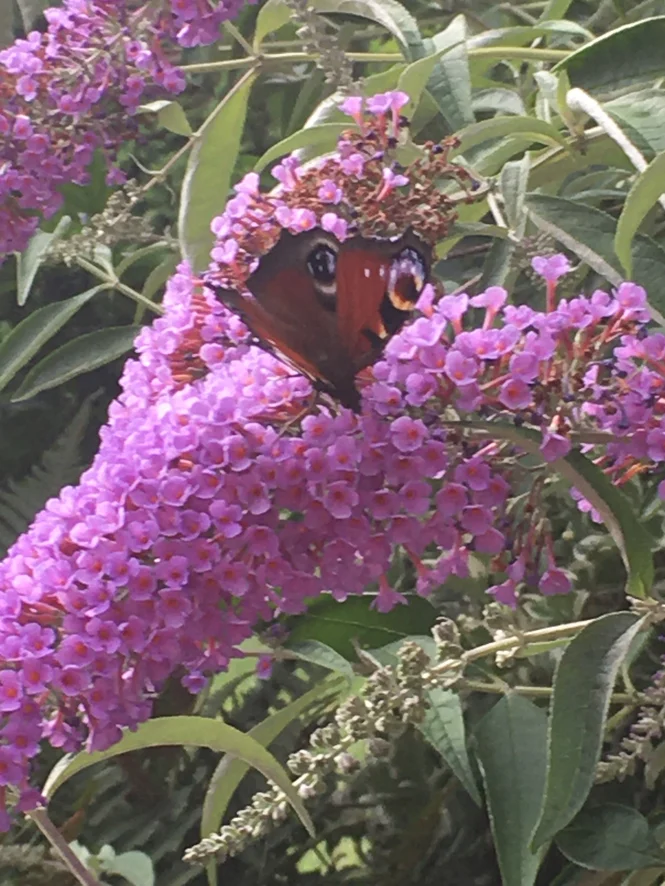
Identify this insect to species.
Aglais io
